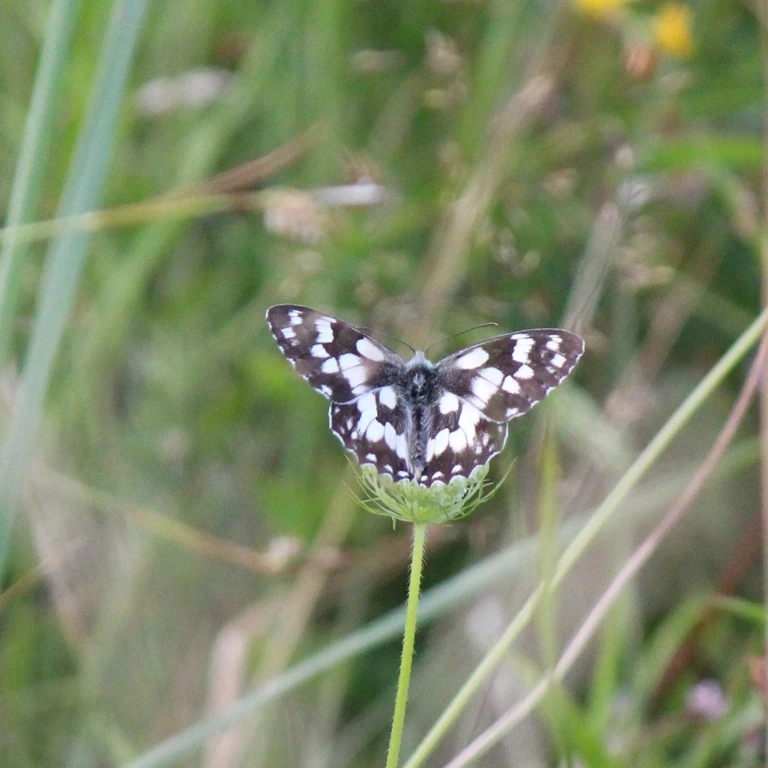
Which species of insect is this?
Melanargia galathea
